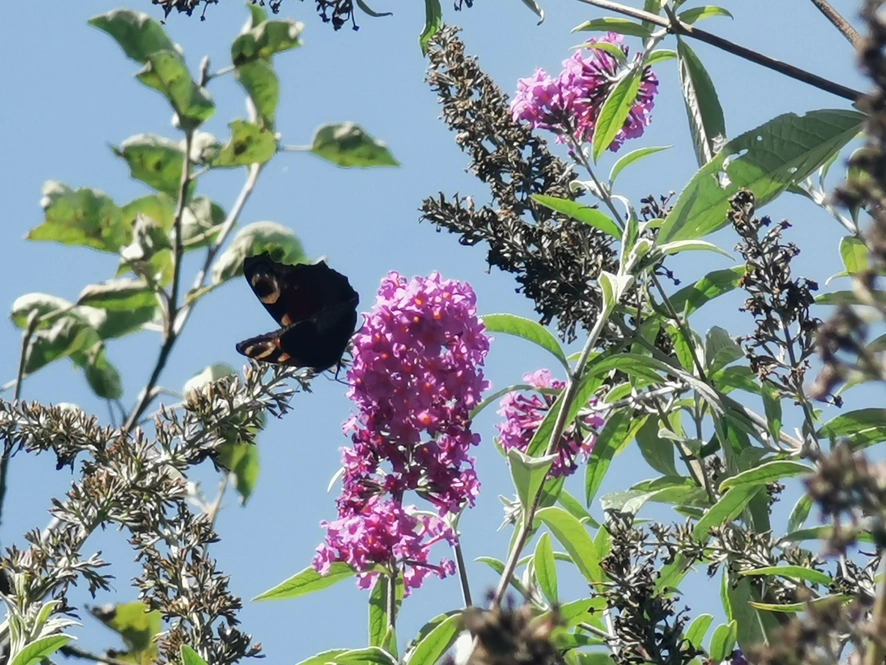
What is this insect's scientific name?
Aglais io
